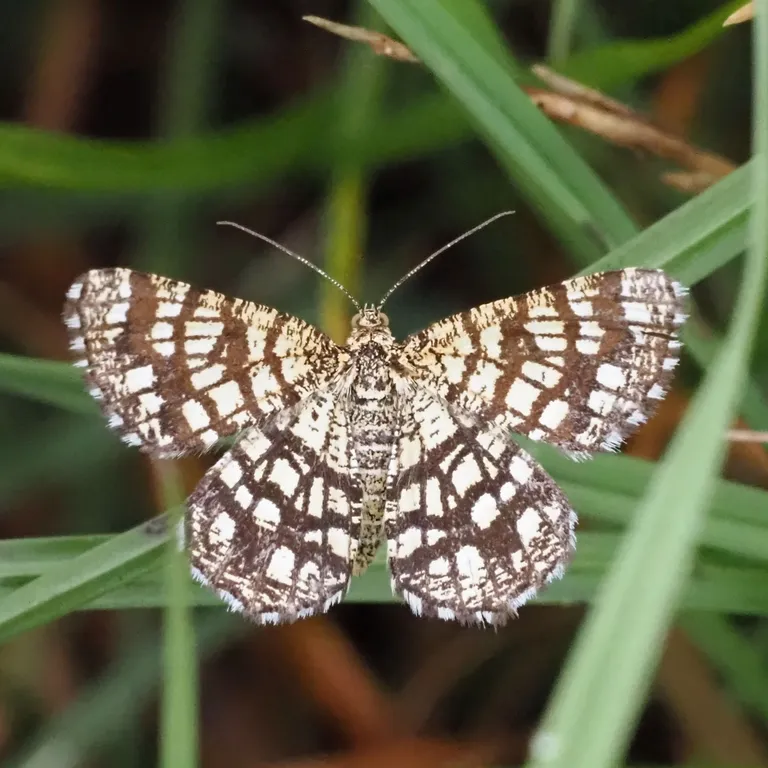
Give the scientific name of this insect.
Chiasmia clathrata
